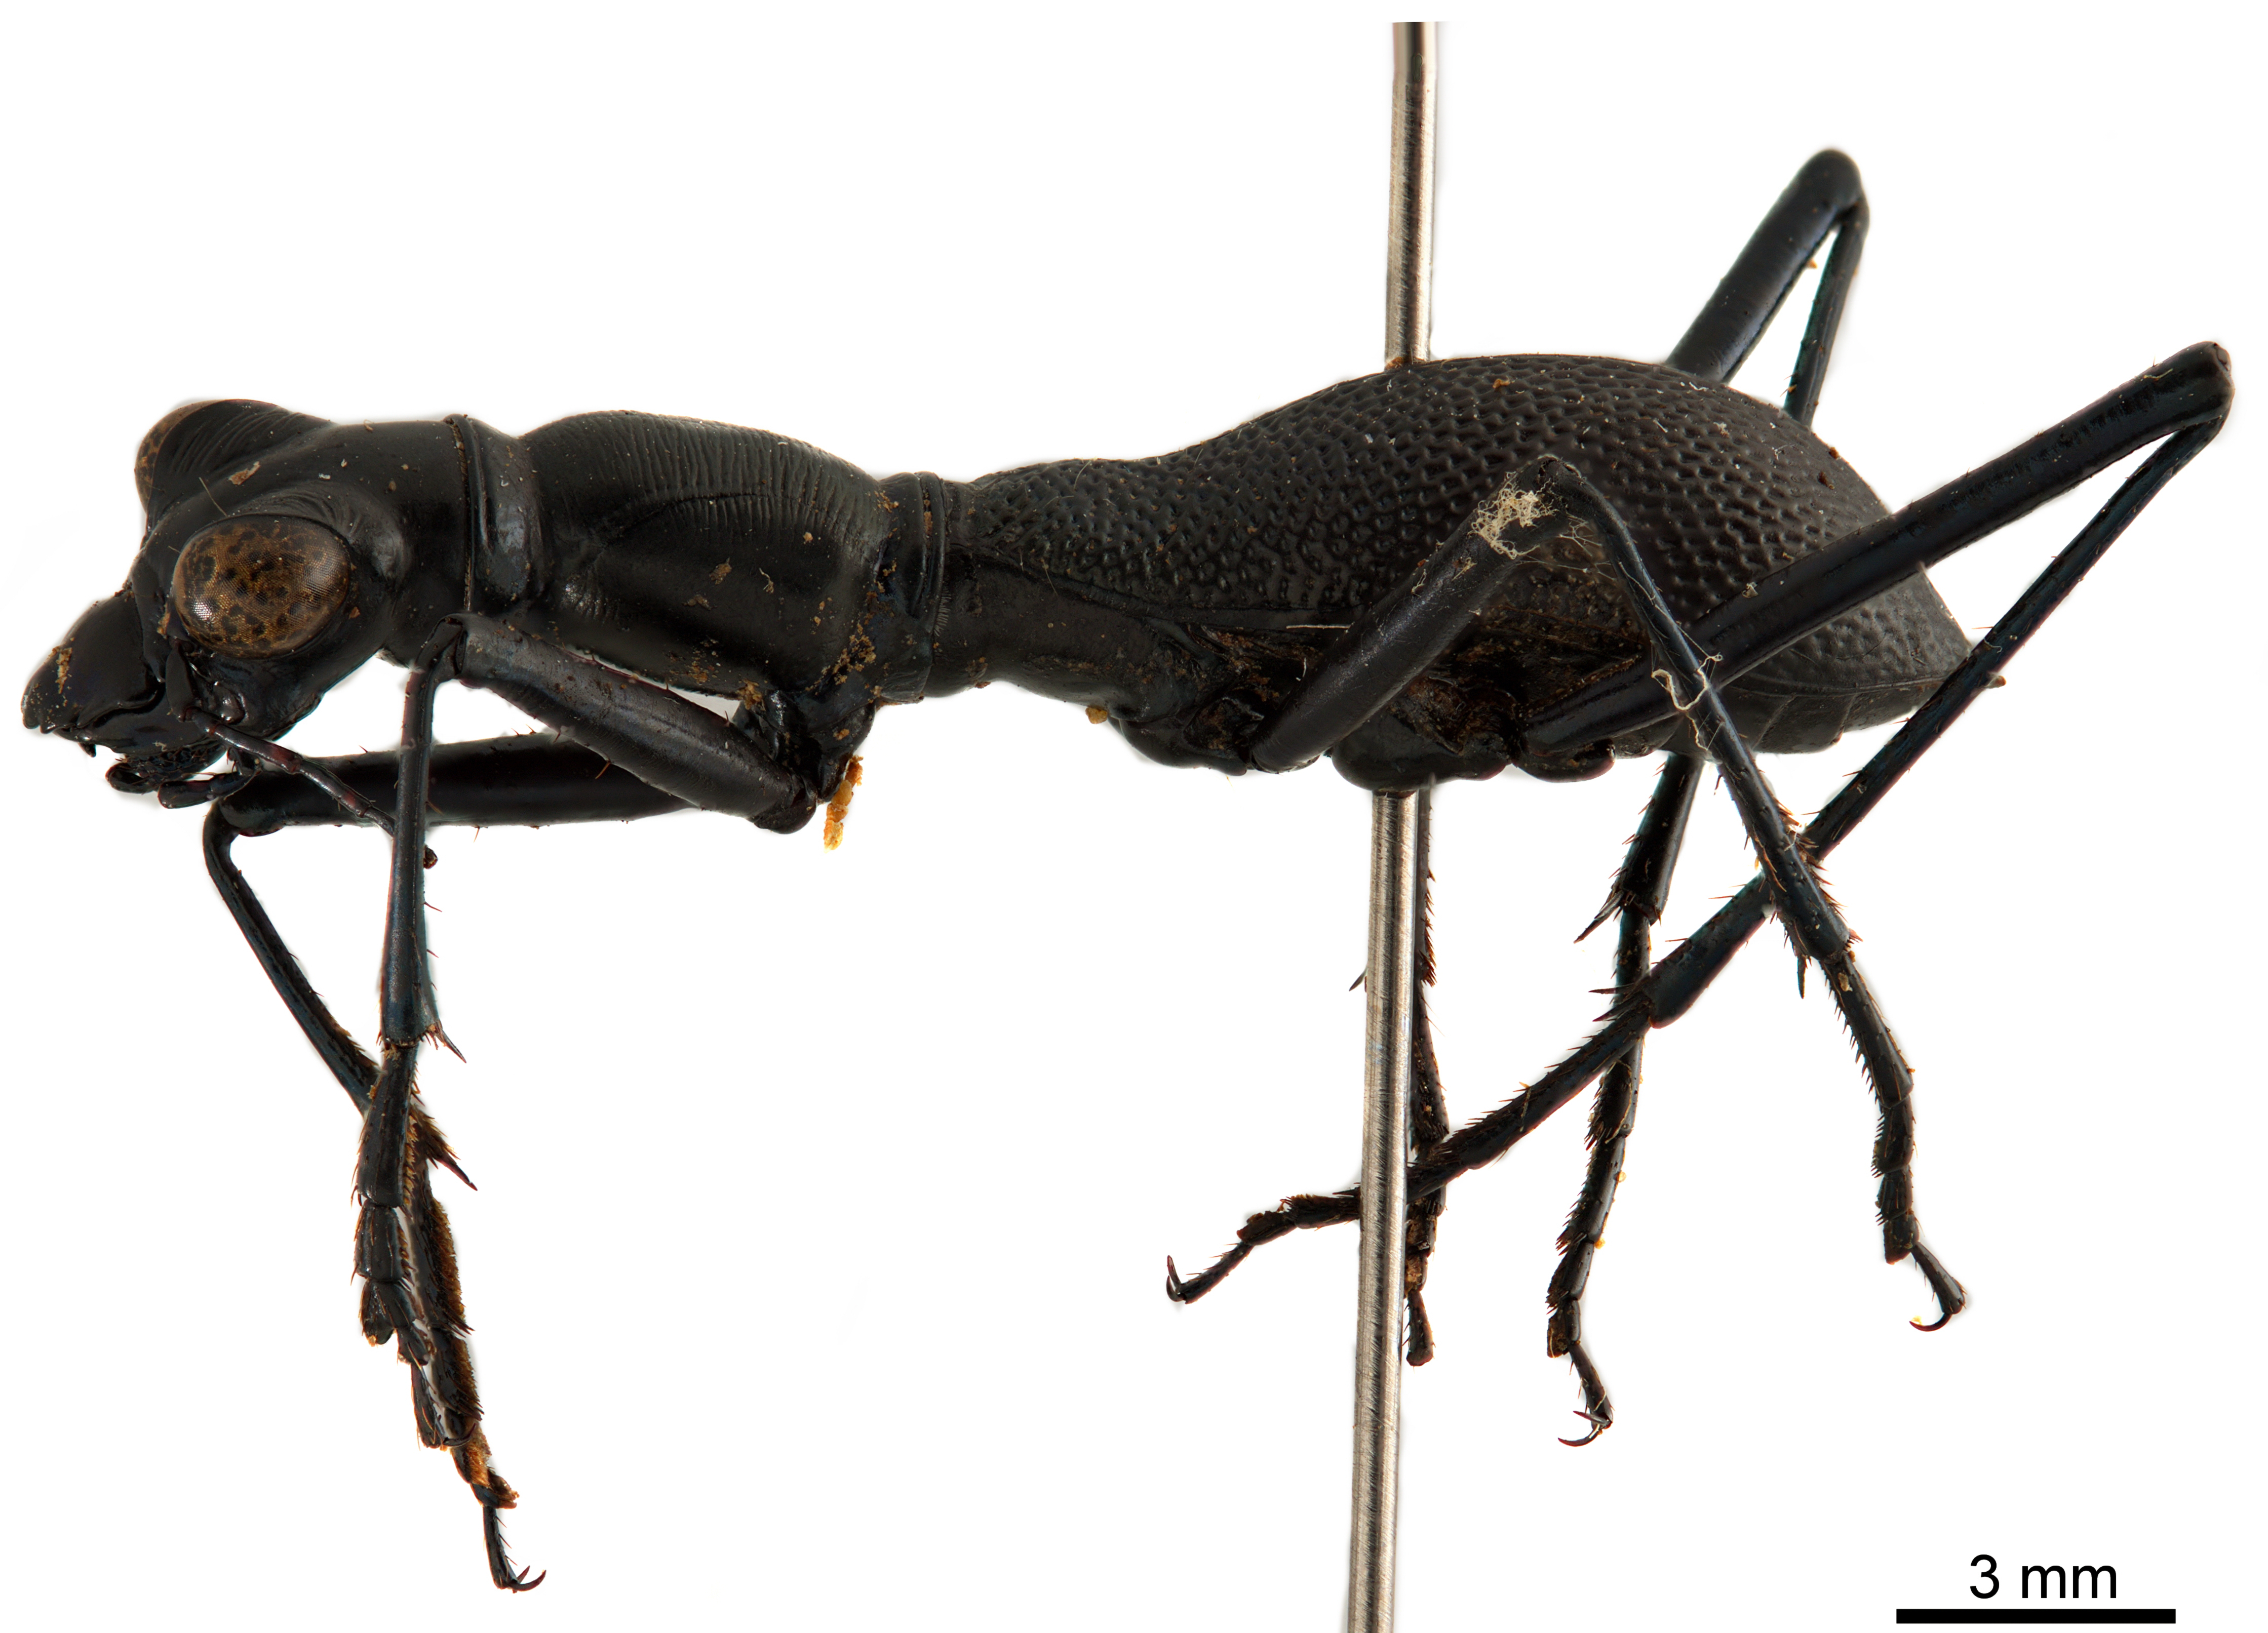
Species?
Tricondyla aptera
